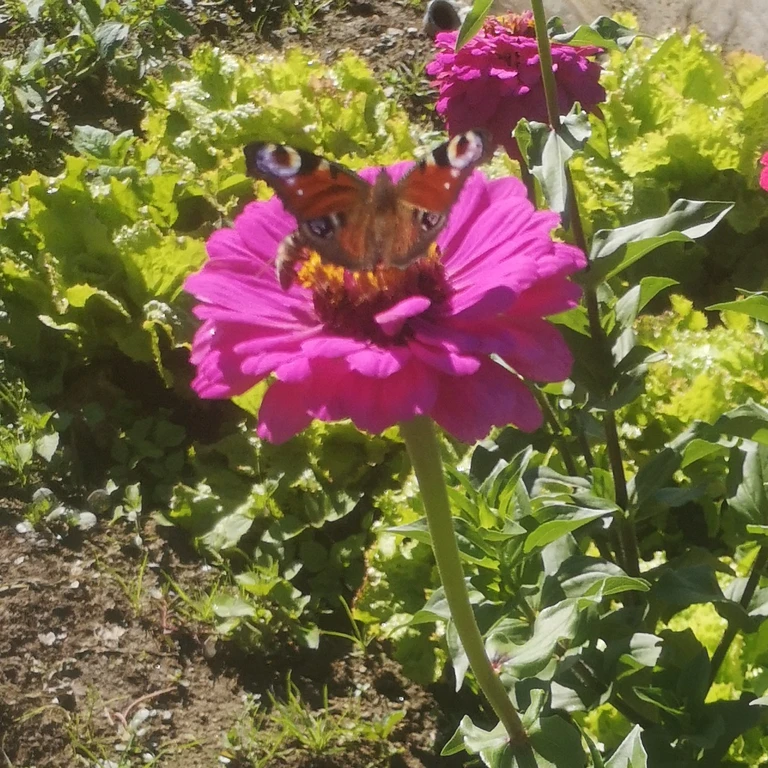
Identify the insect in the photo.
Aglais io
